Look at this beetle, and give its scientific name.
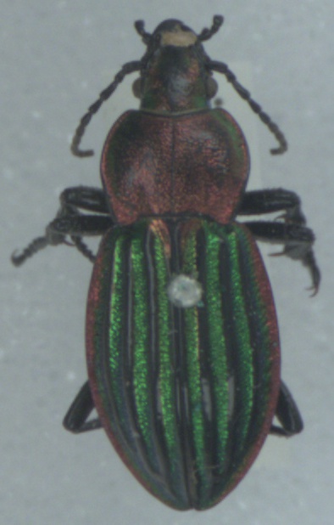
Carabus nitens
